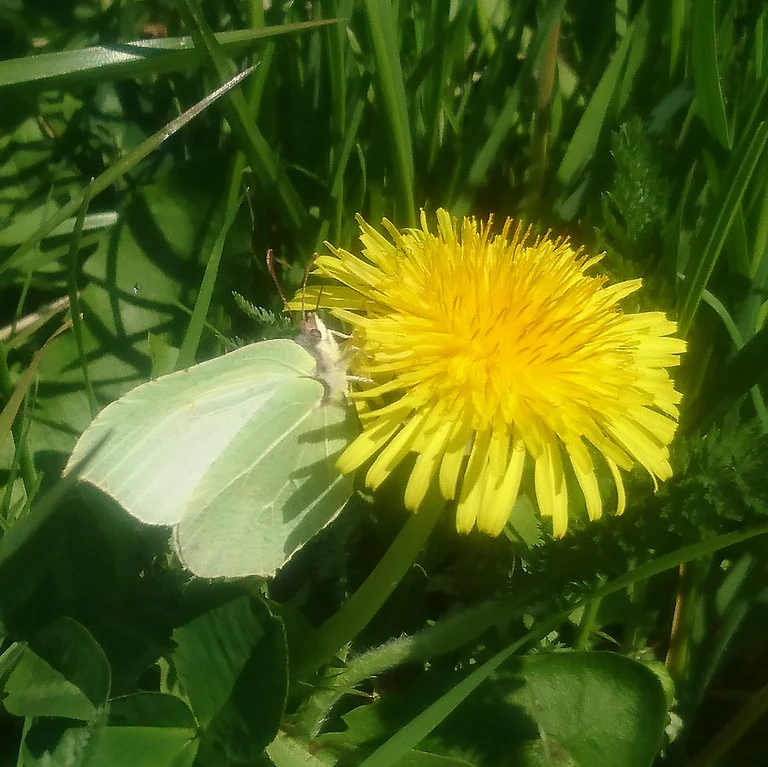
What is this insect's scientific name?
Gonepteryx rhamni
